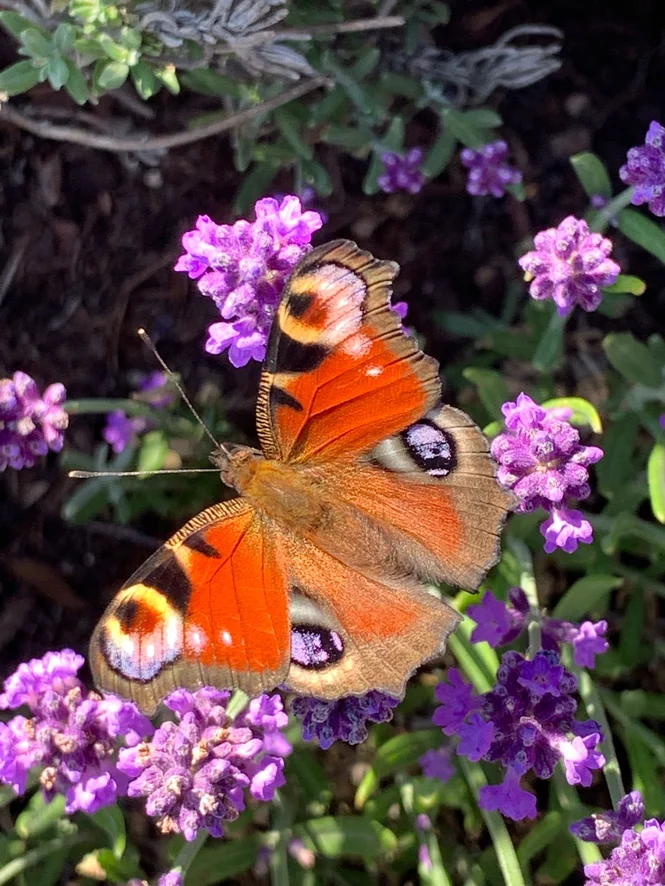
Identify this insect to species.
Aglais io
